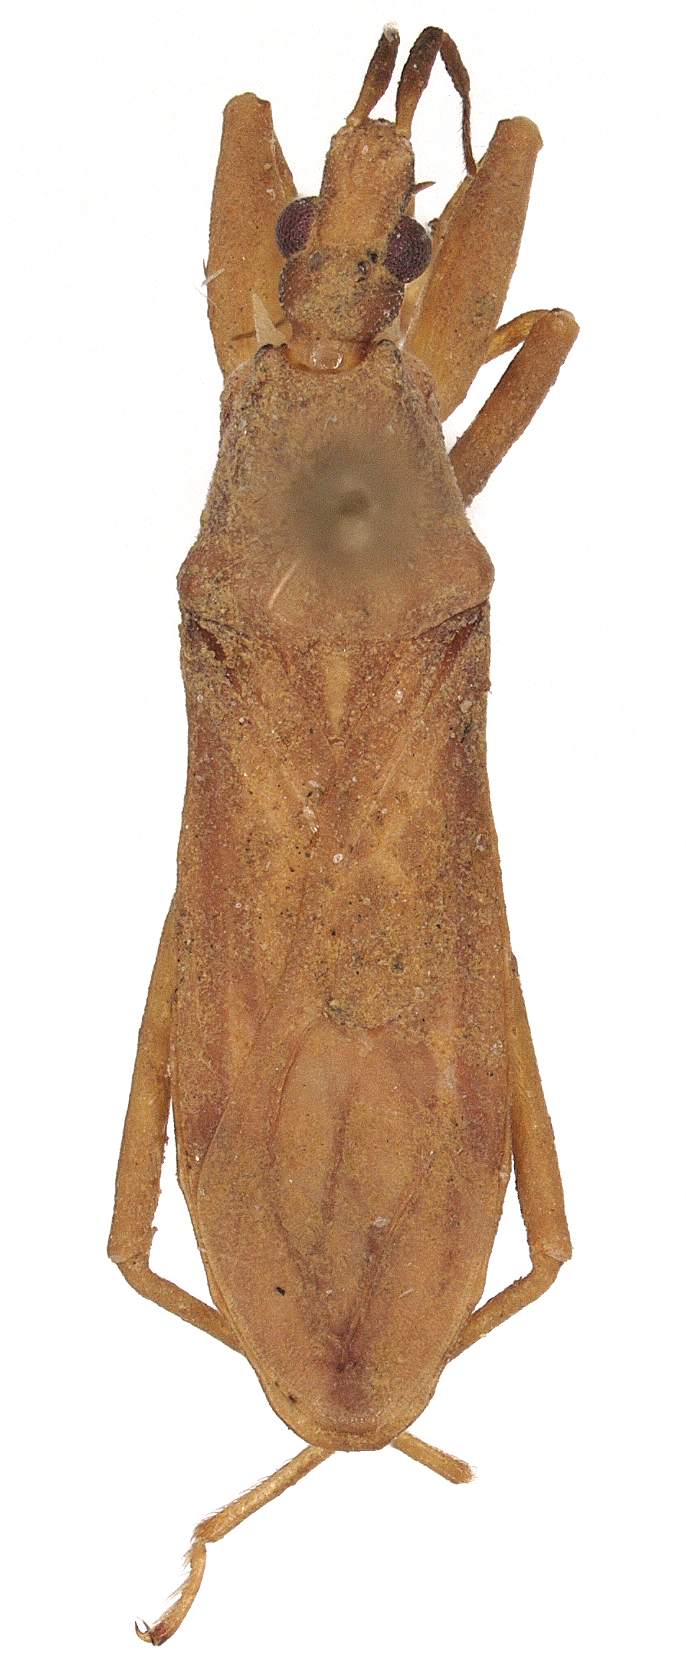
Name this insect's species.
Staccia diluta
